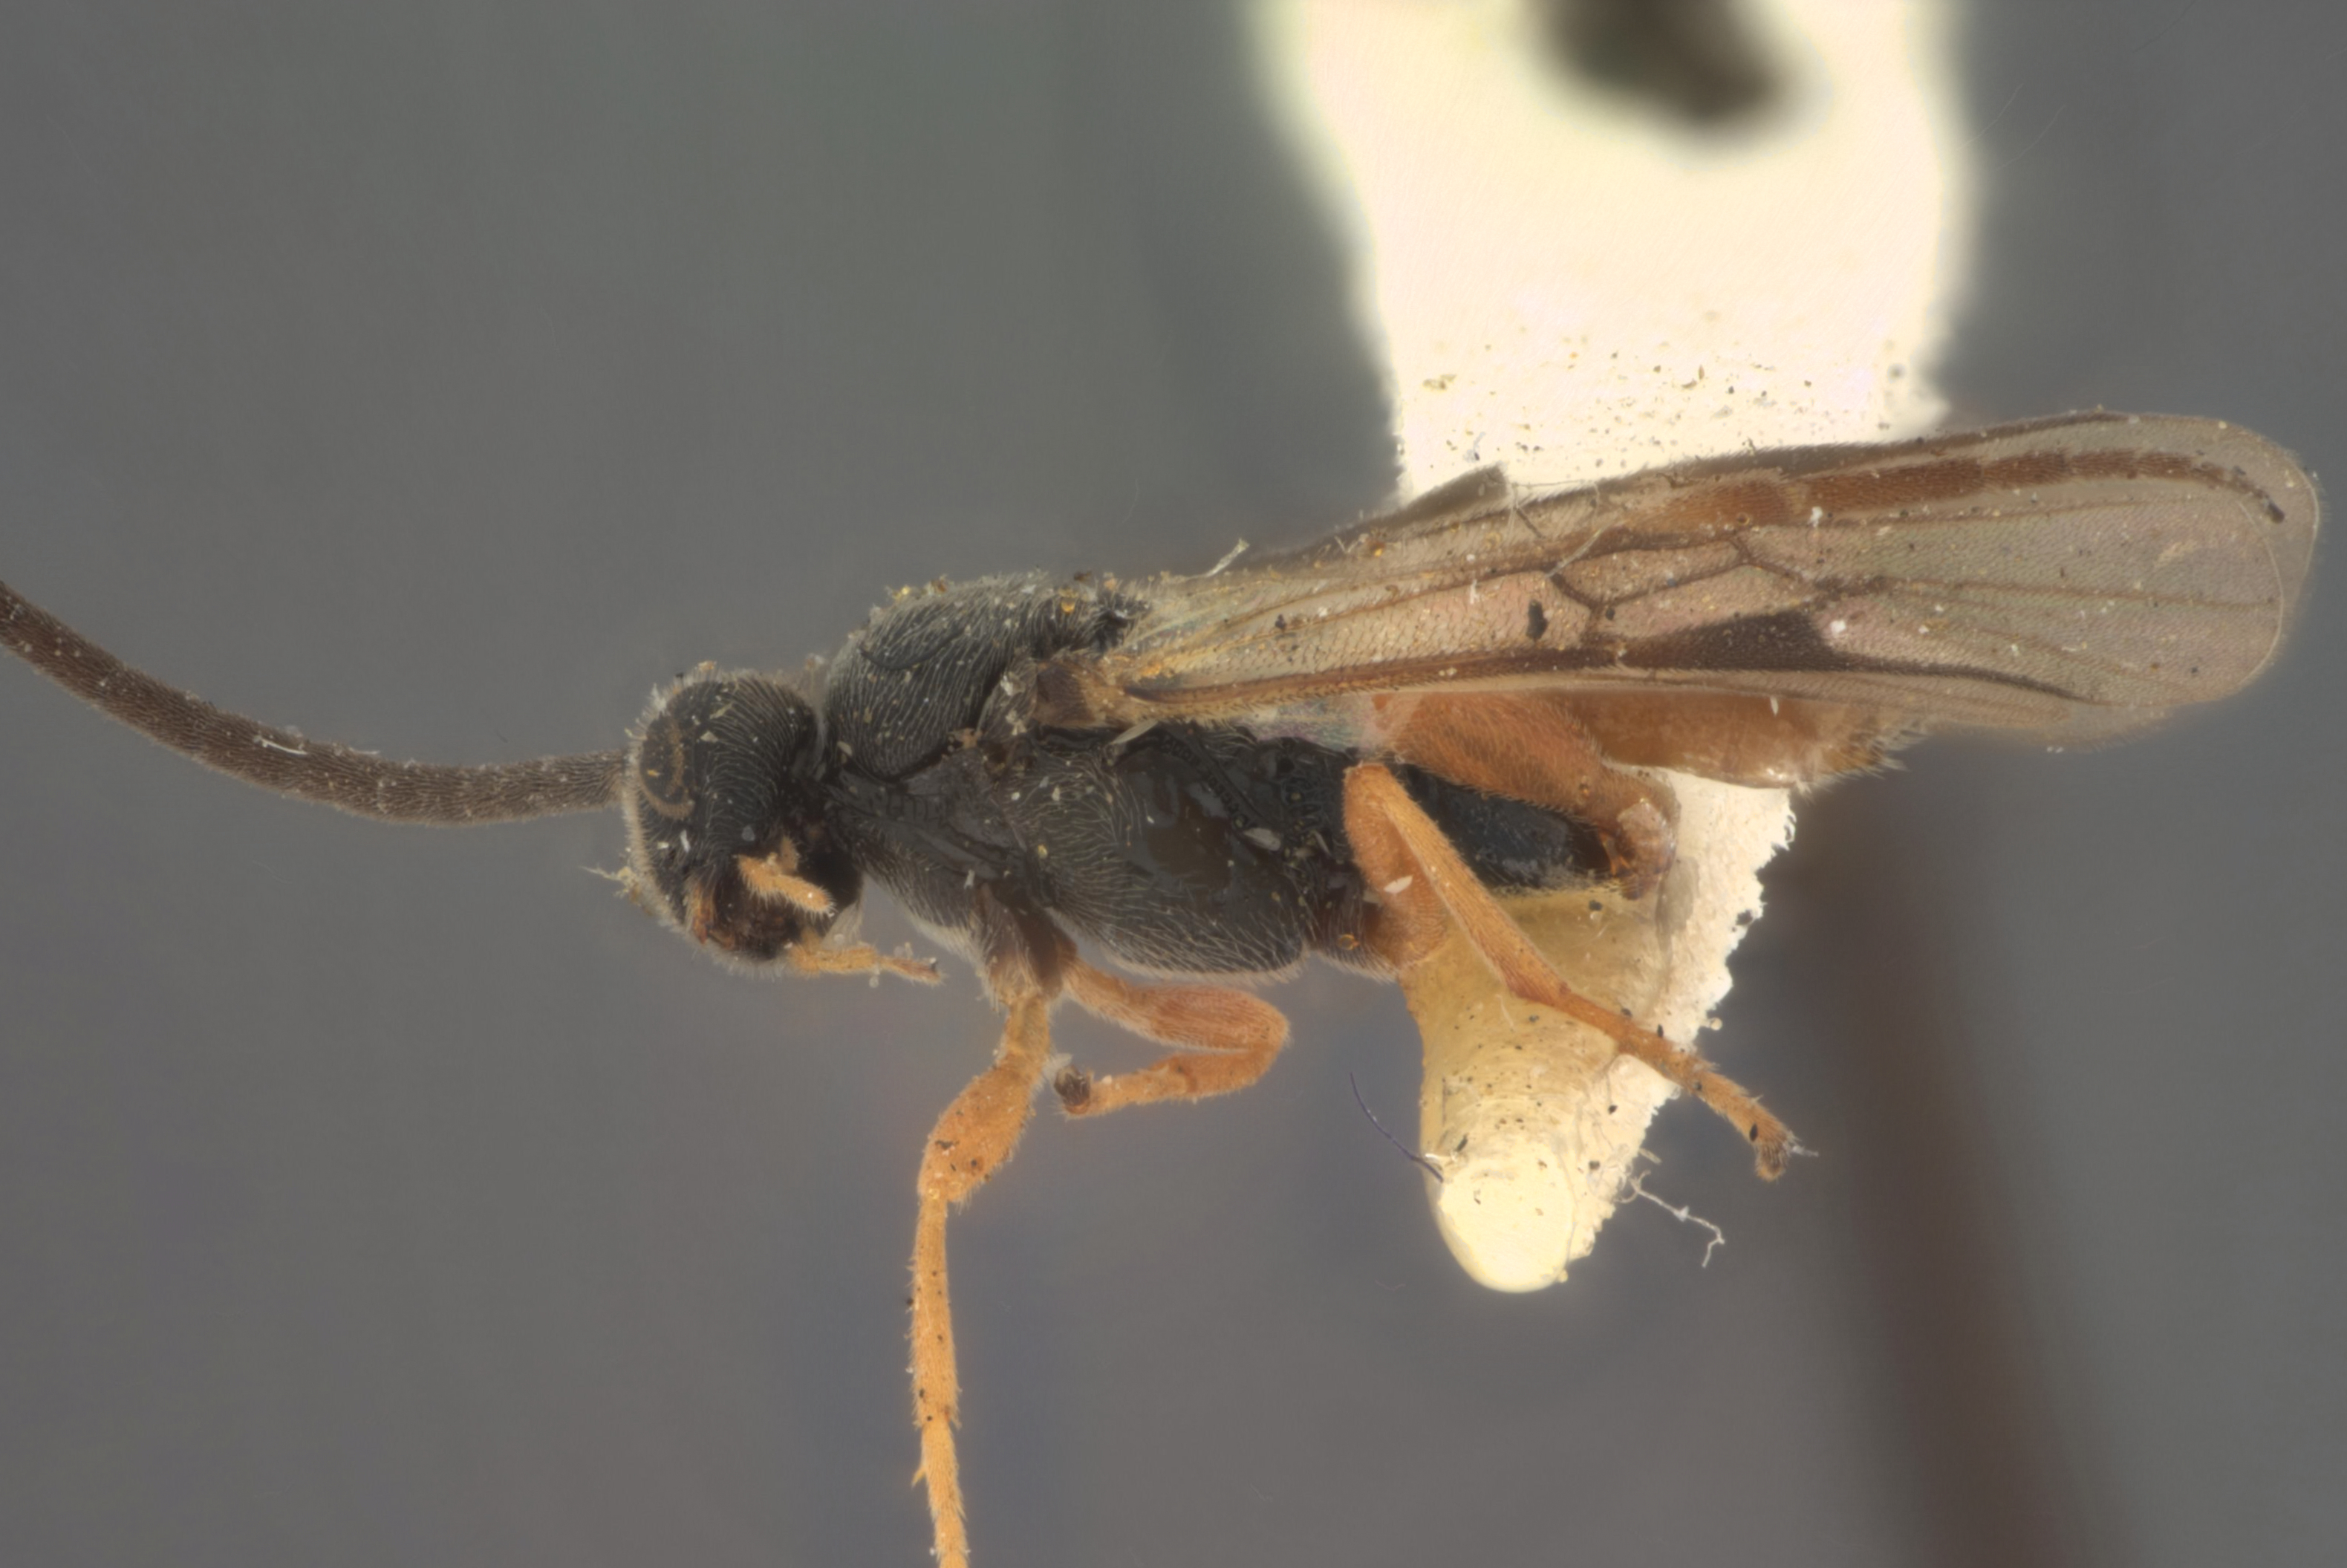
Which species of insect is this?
Microgaster brittoni
